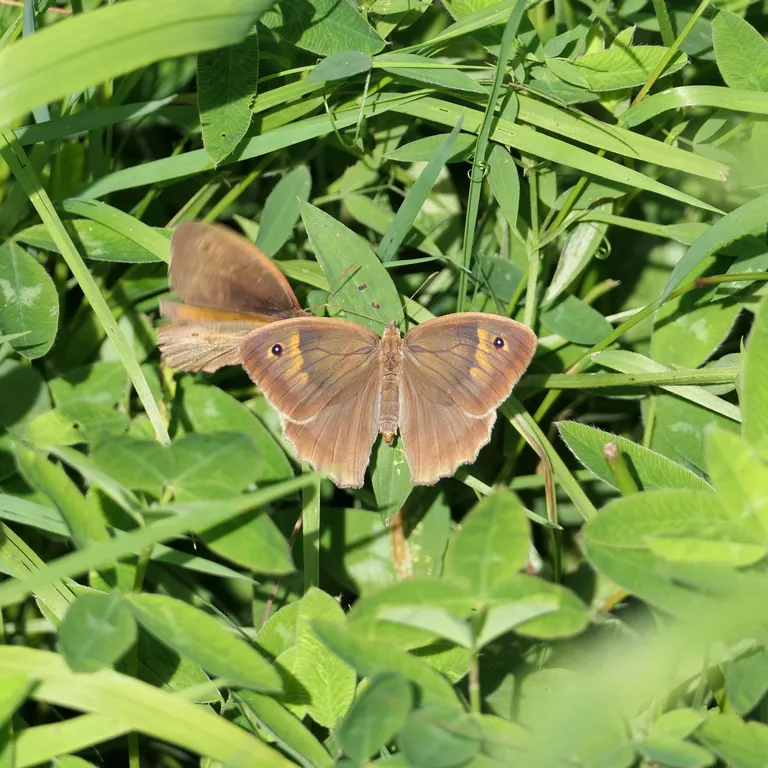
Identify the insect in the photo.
Maniola jurtina
